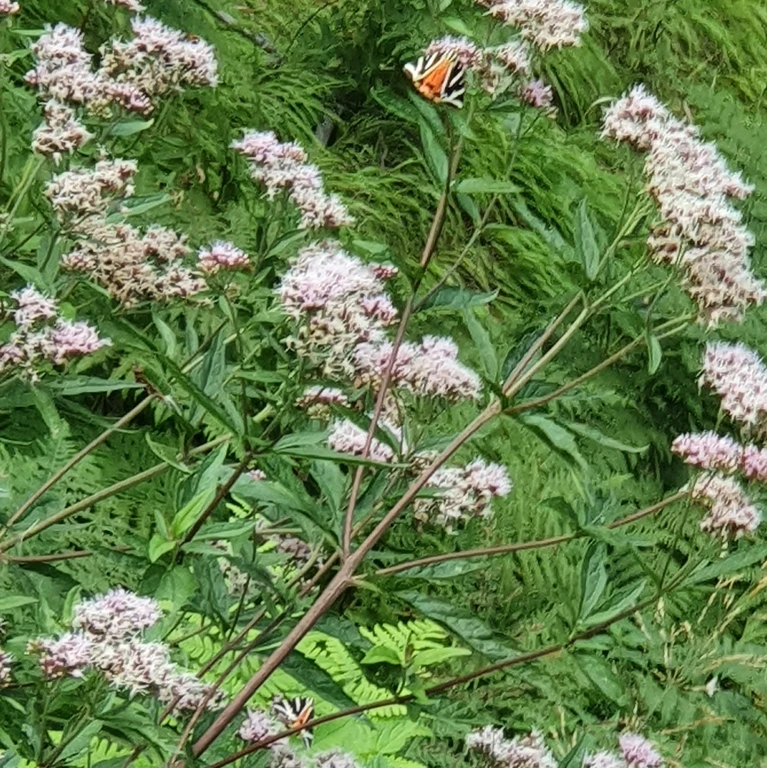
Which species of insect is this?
Euplagia quadripunctaria
